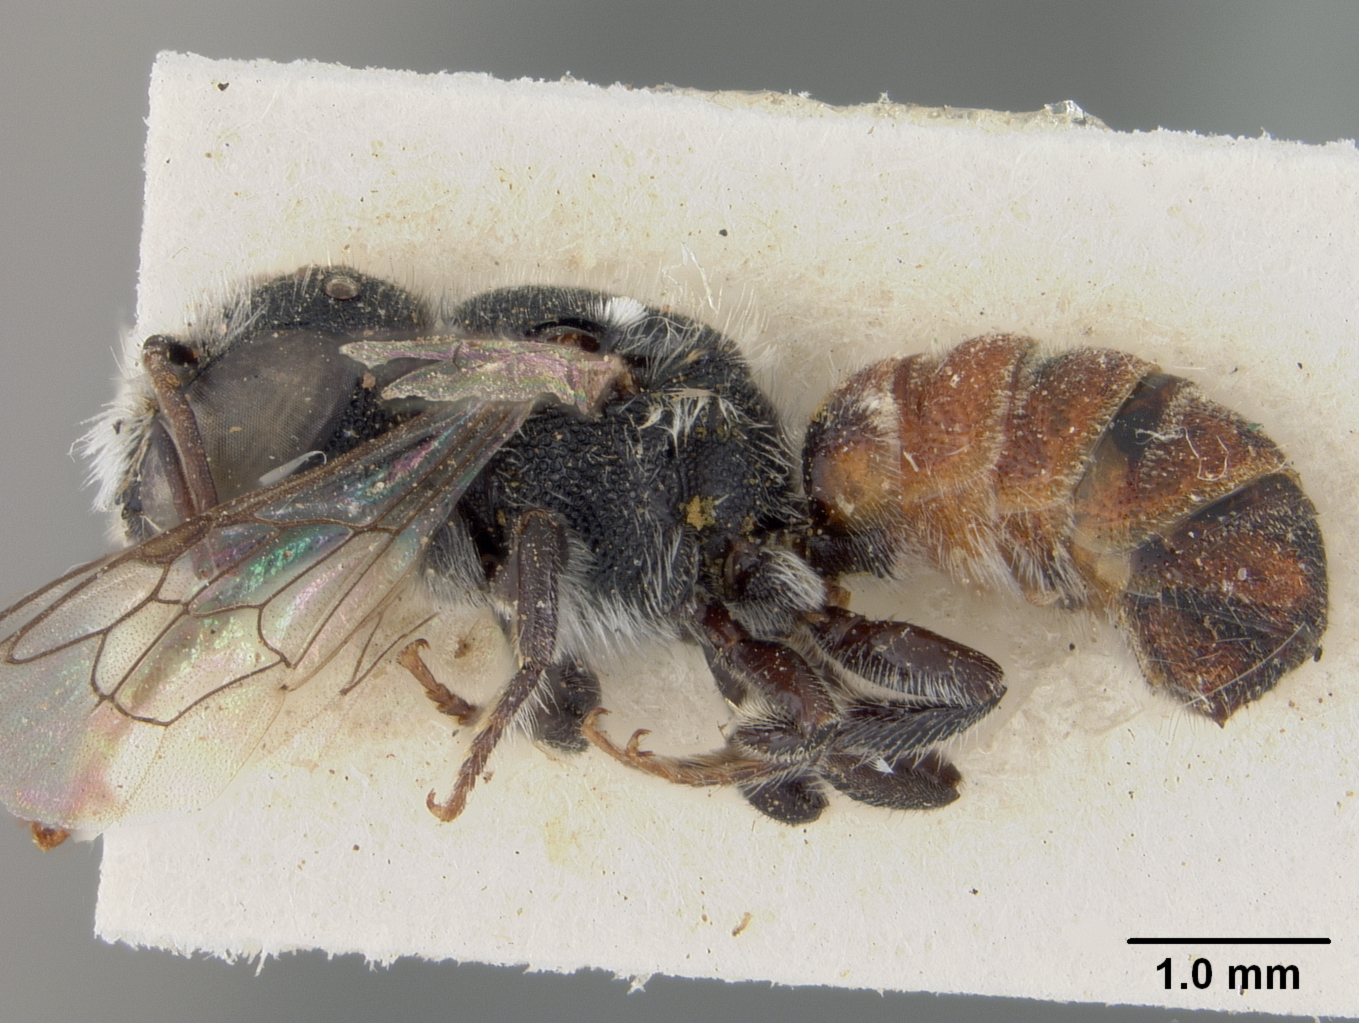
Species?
Megachile barvonensis
